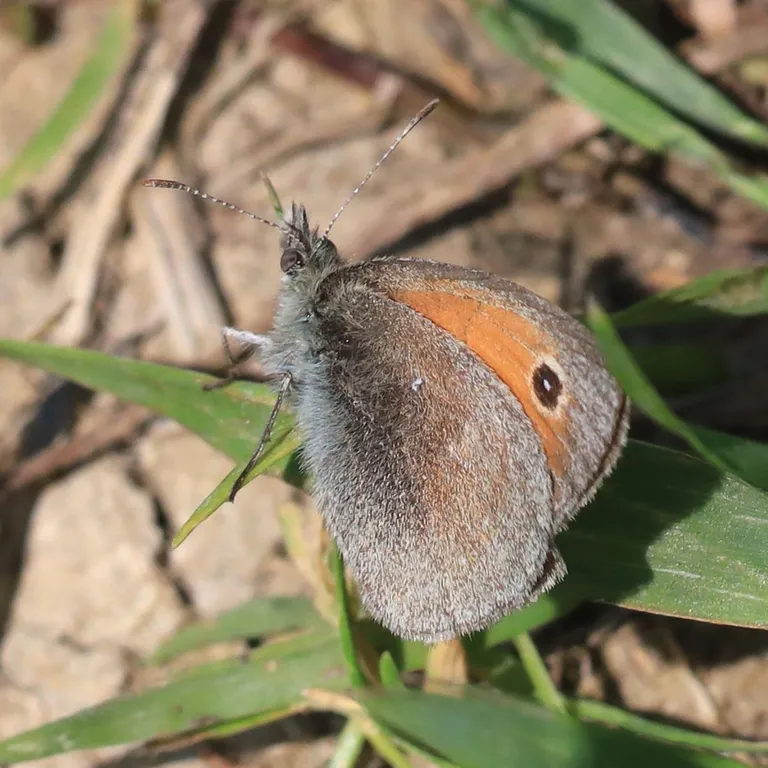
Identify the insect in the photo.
Coenonympha pamphilus
